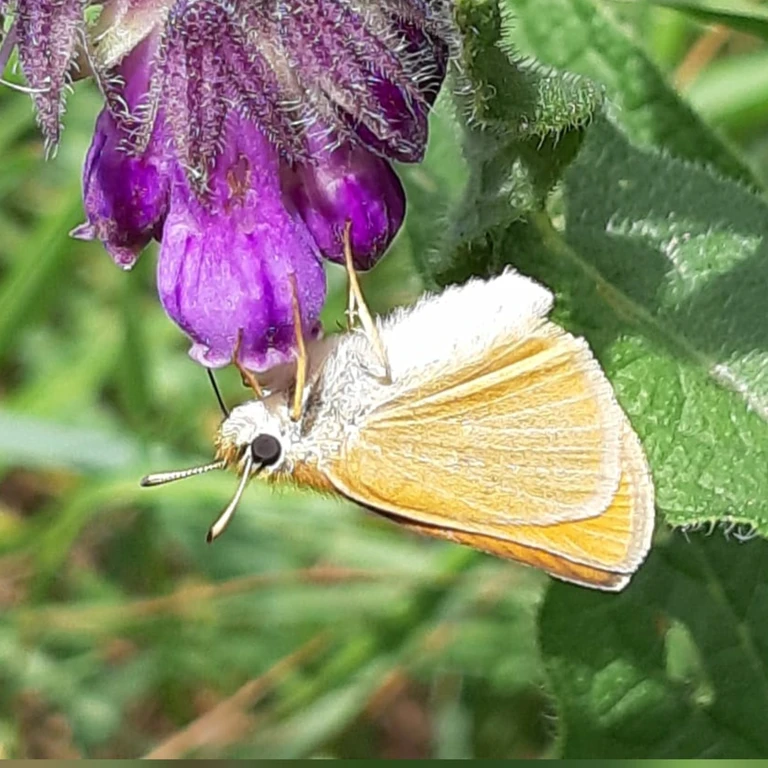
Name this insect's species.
Thymelicus lineola
